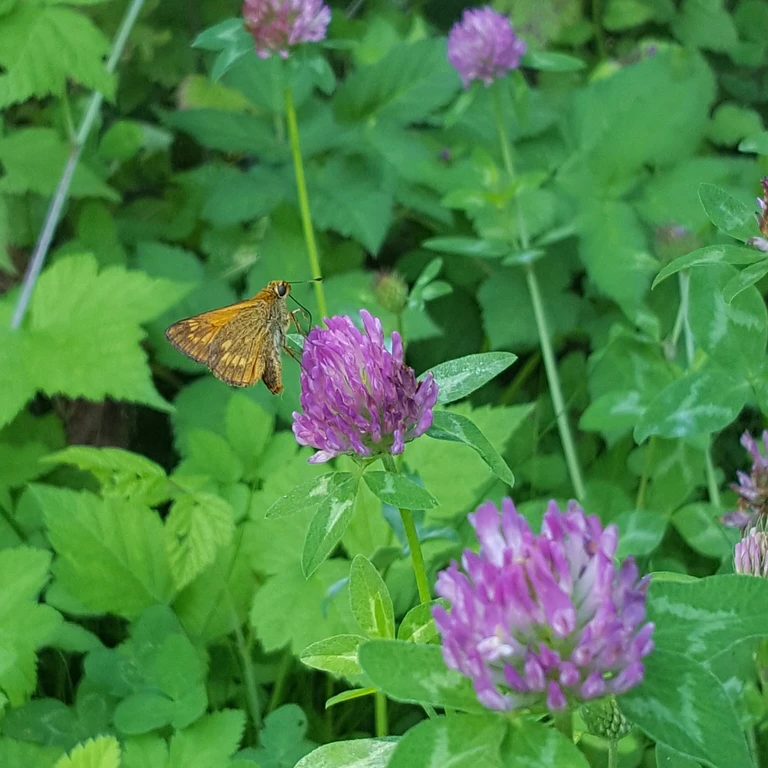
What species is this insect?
Ochlodes sylvanus (also Ochlodes venata)
